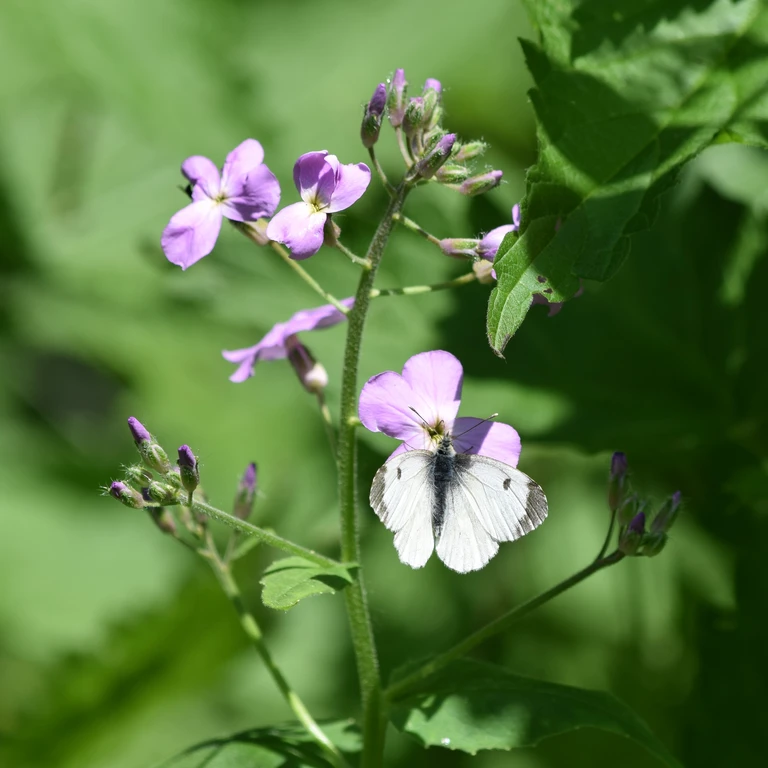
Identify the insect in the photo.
Anthocharis cardamines
